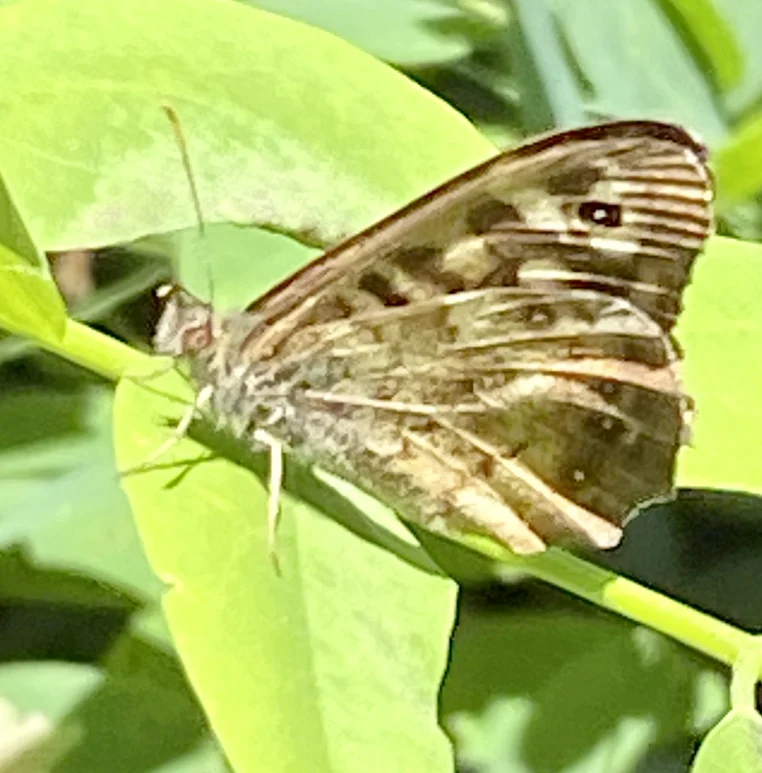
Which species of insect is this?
Pararge aegeria
